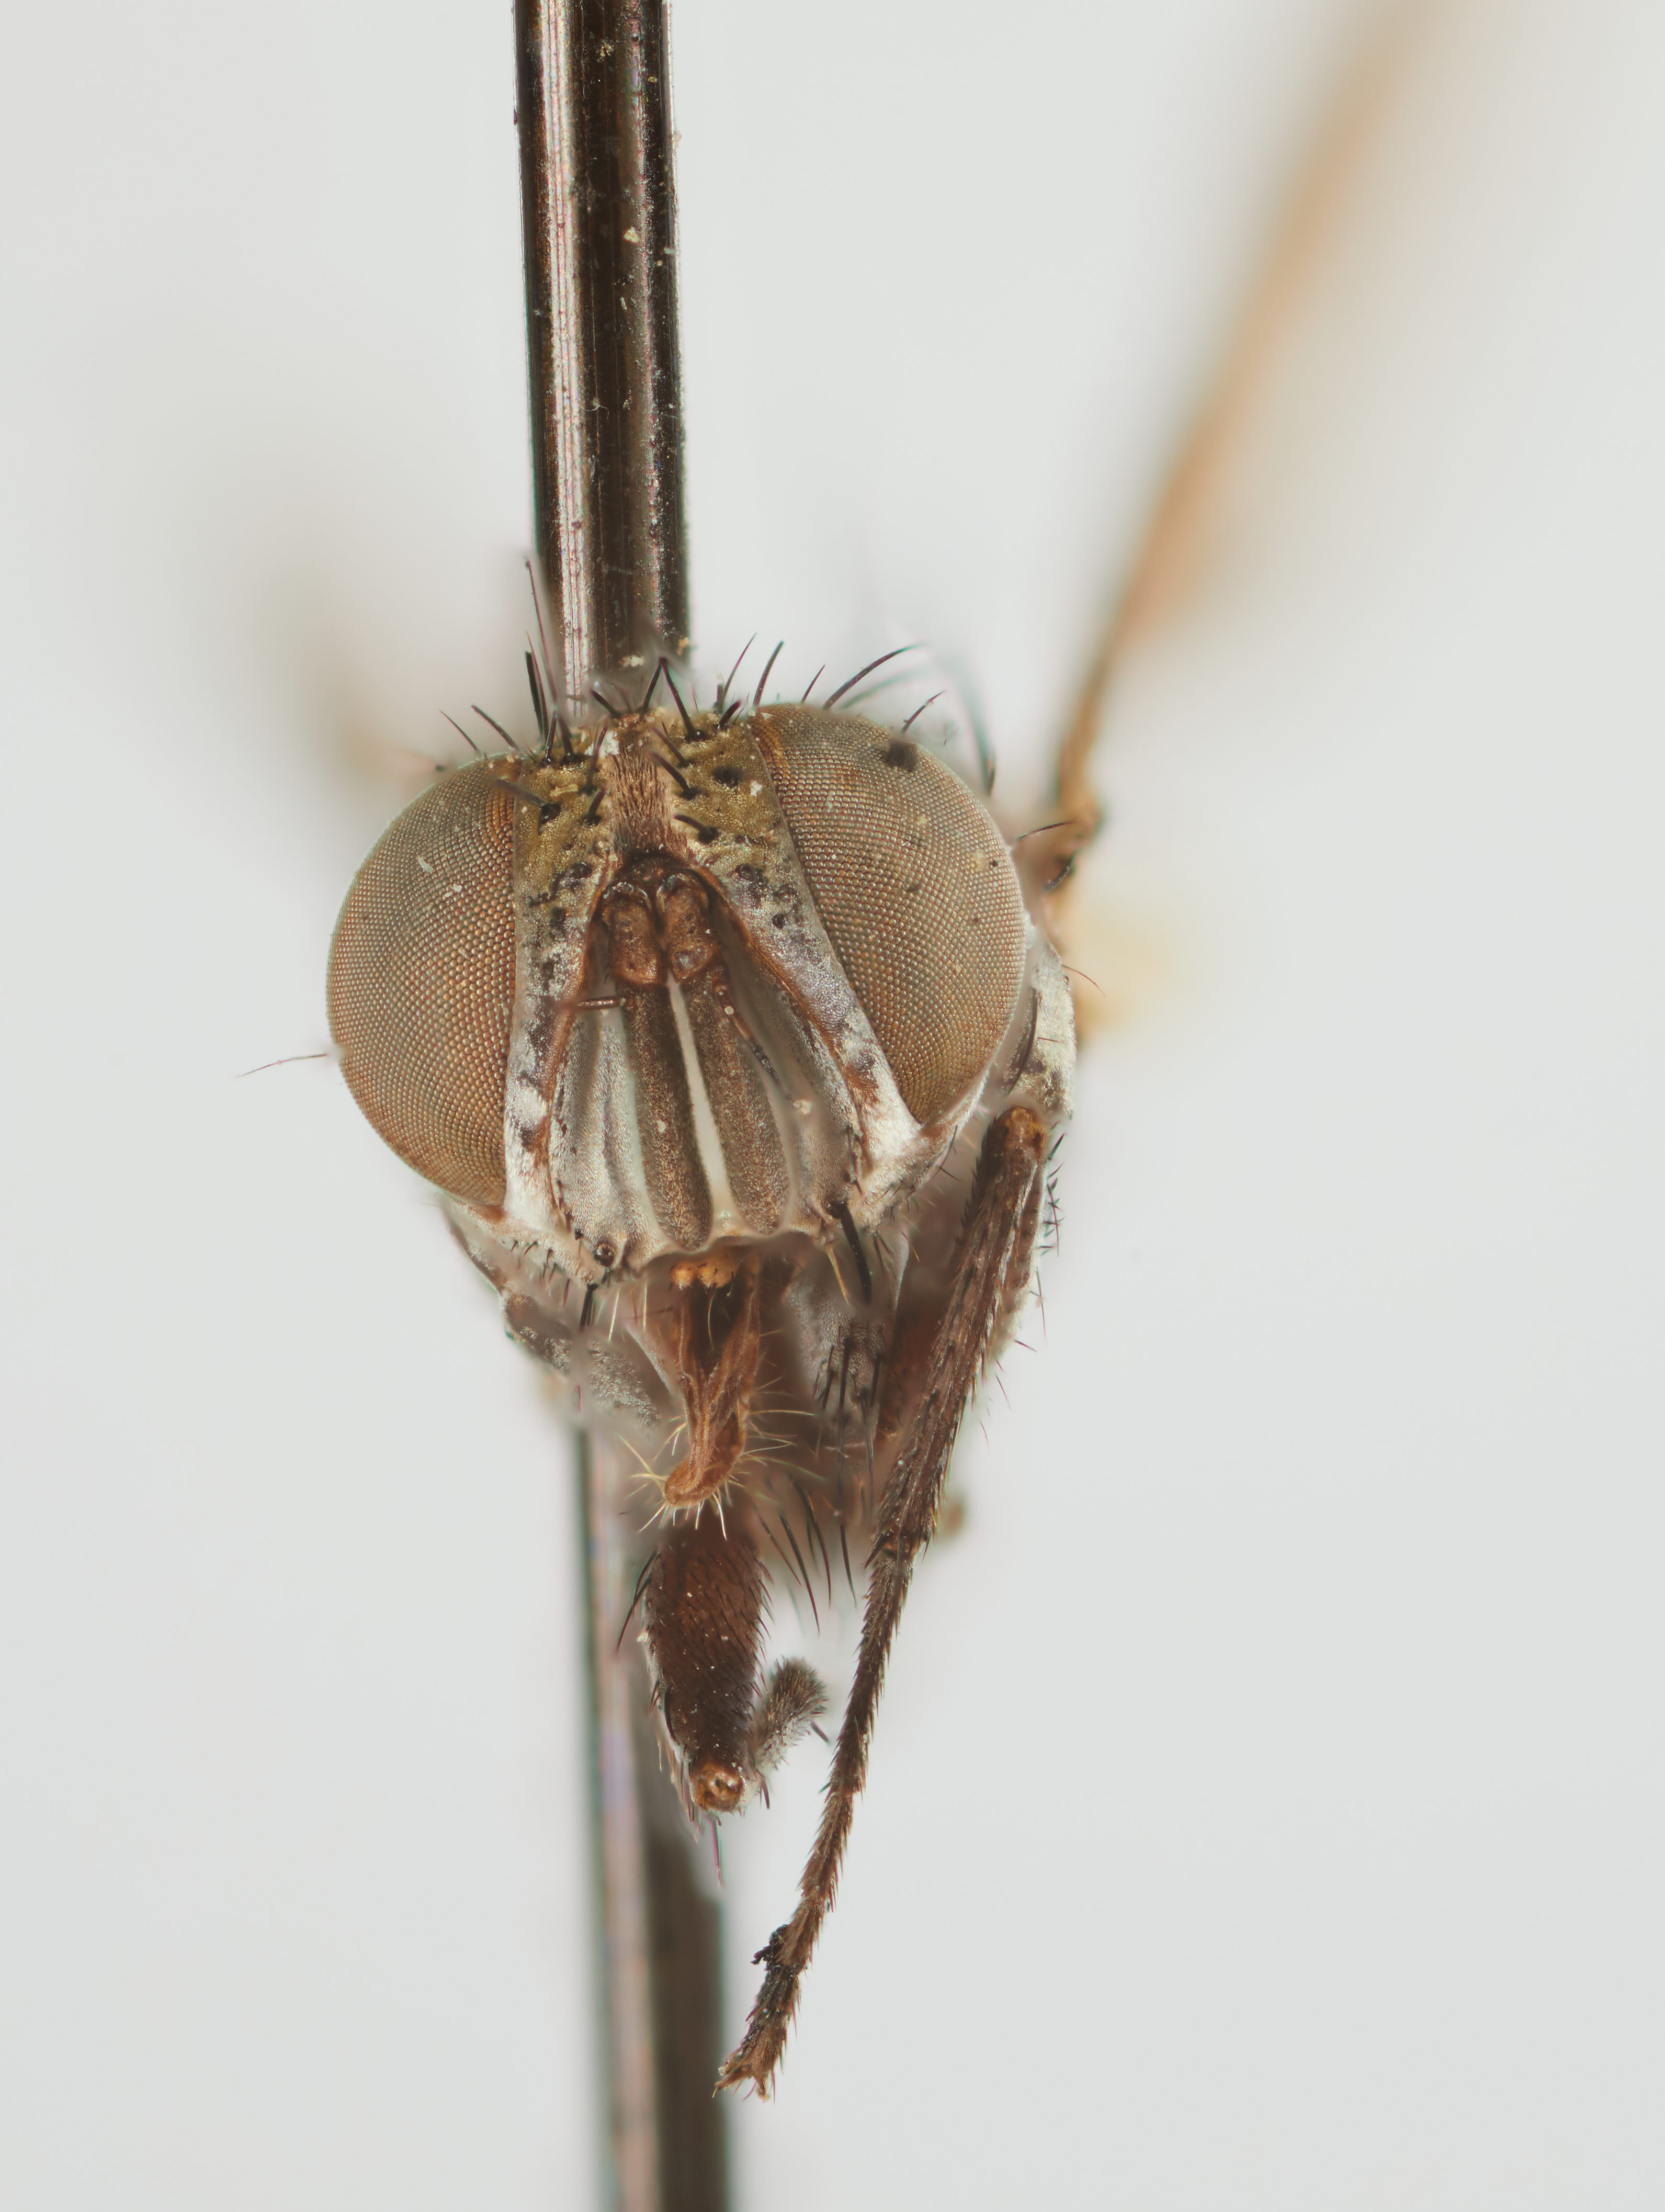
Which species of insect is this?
Euzenillia aurea
